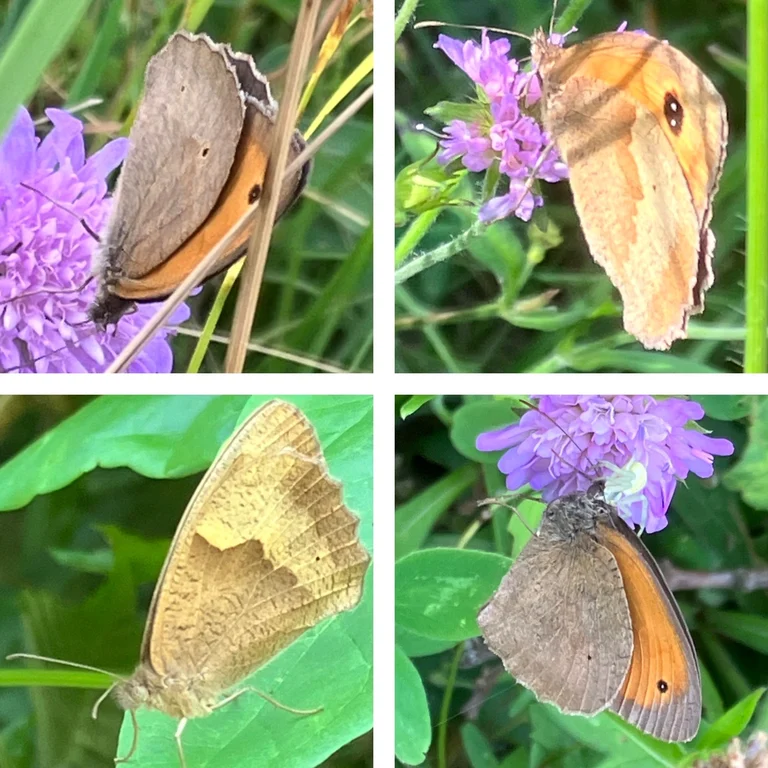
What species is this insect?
Maniola jurtina
